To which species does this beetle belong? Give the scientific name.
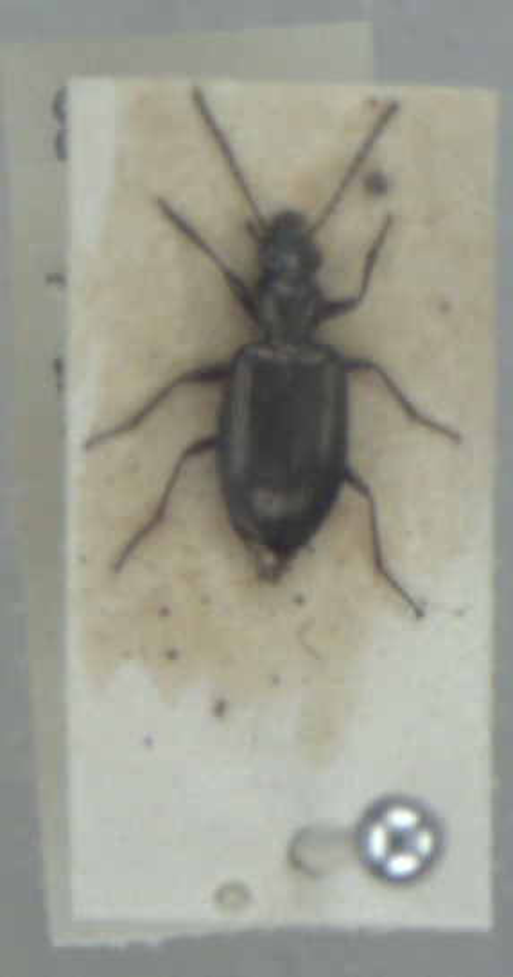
Bembidion punctulatum
